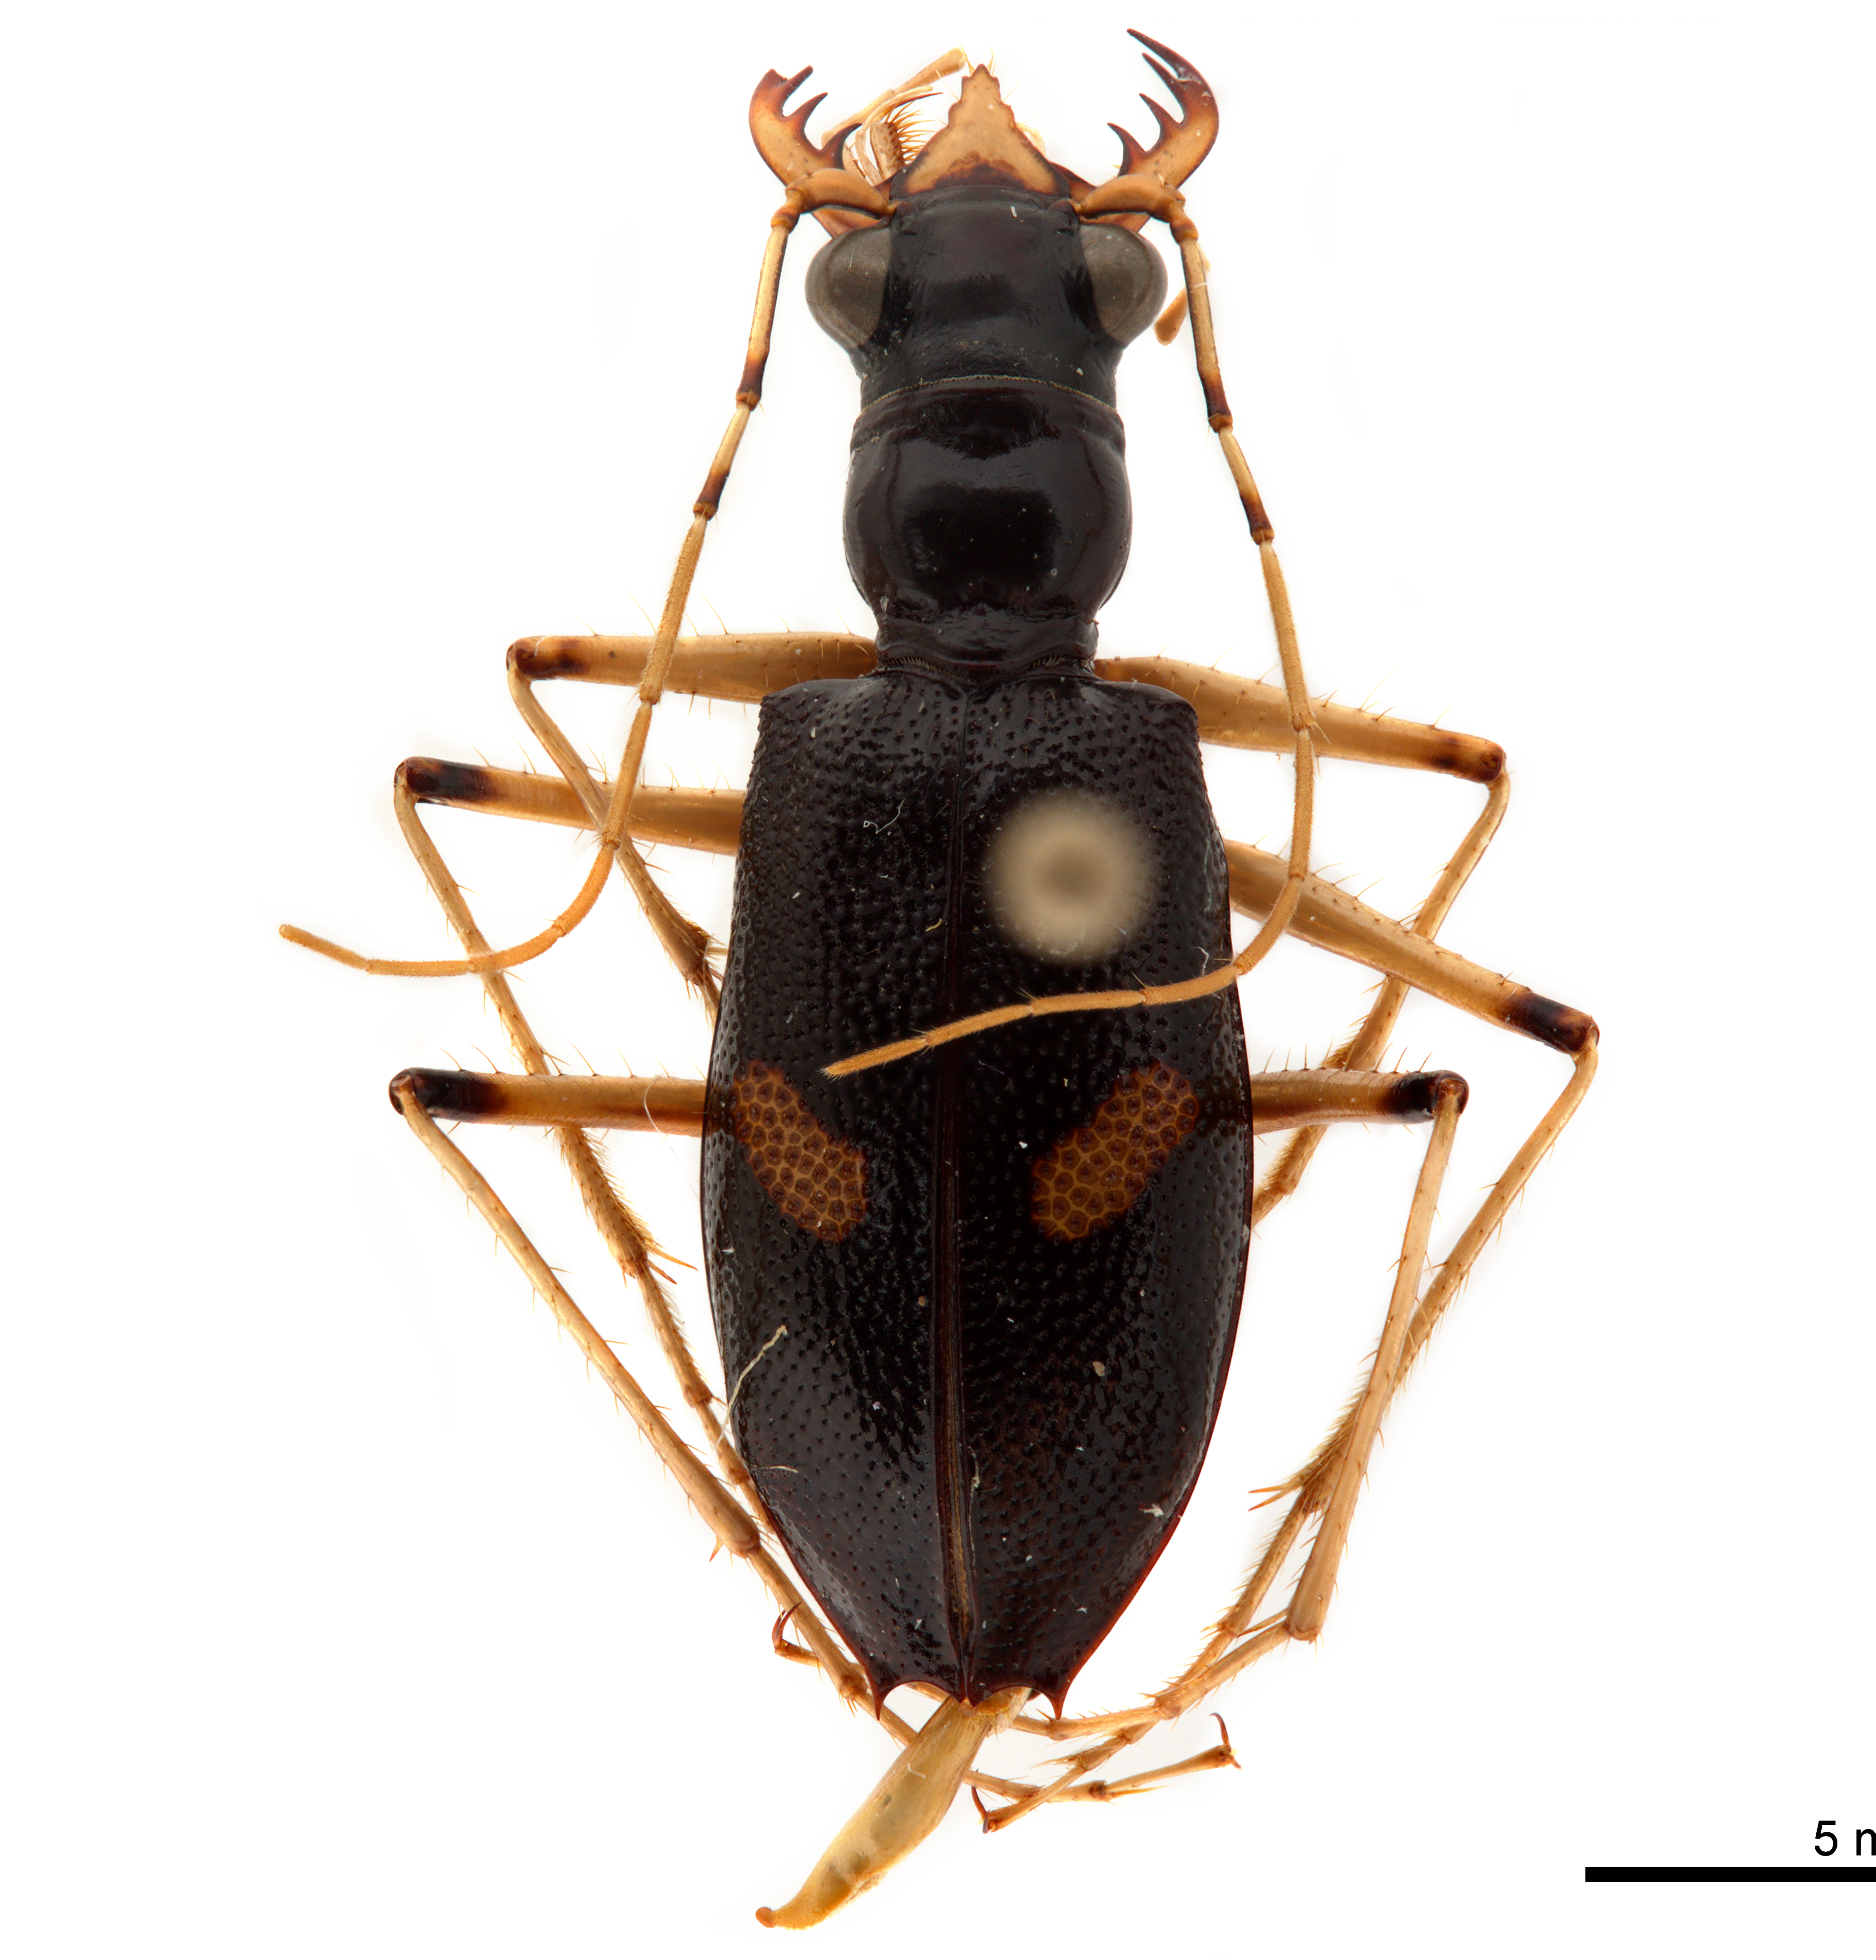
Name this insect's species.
Oxycheila bolivari
